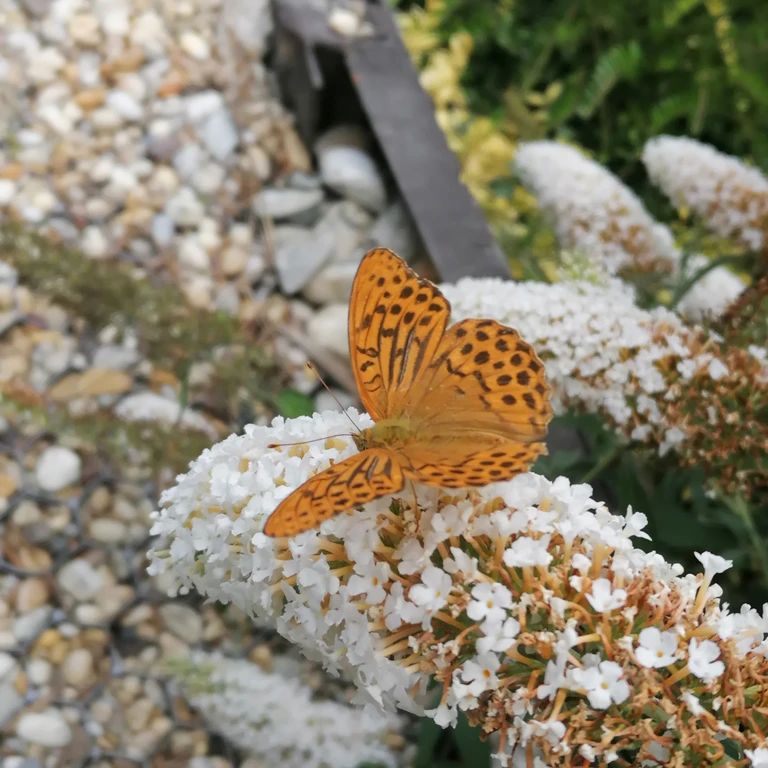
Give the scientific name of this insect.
Argynnis paphia
